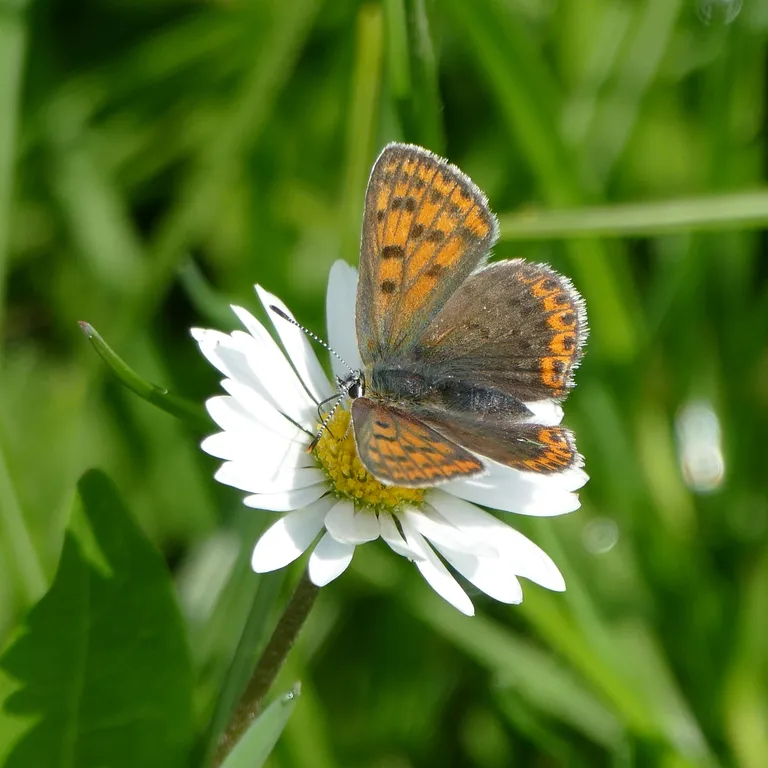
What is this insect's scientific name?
Lycaena tityrus (also Loweia tityrus)
